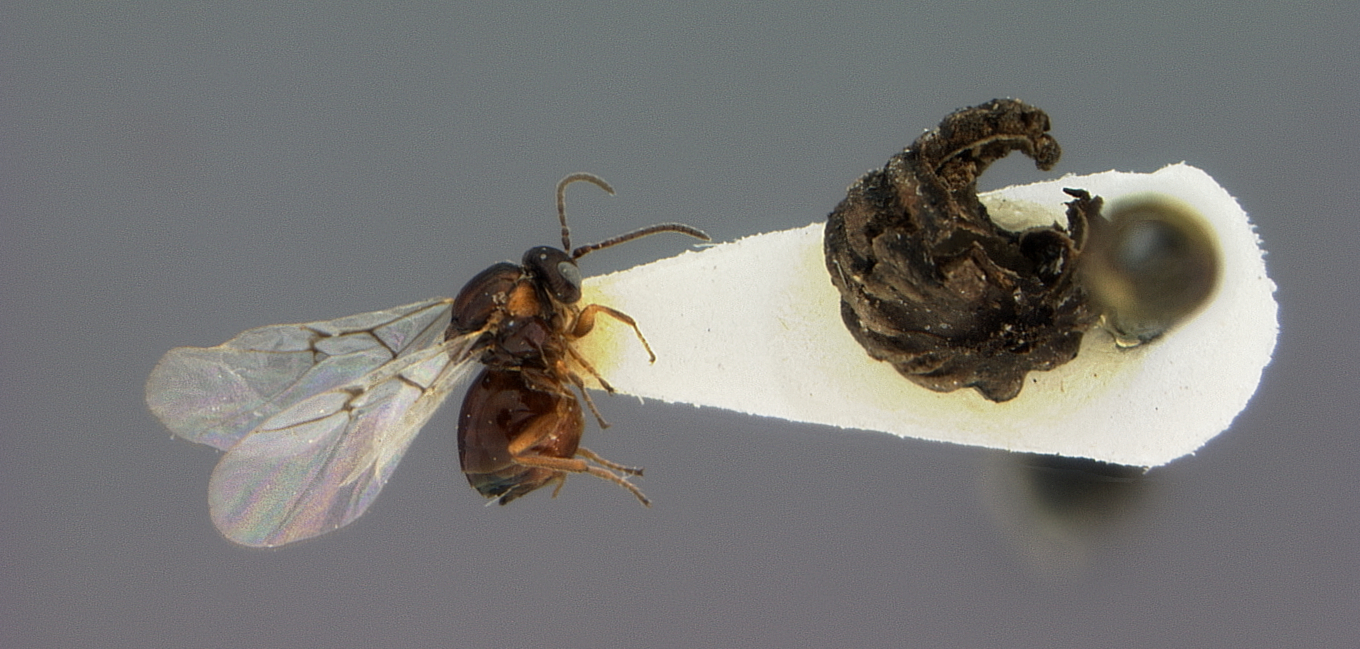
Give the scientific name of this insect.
Callirhytis subcostata
